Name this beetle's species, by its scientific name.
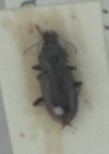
Notiophilus biguttatus
